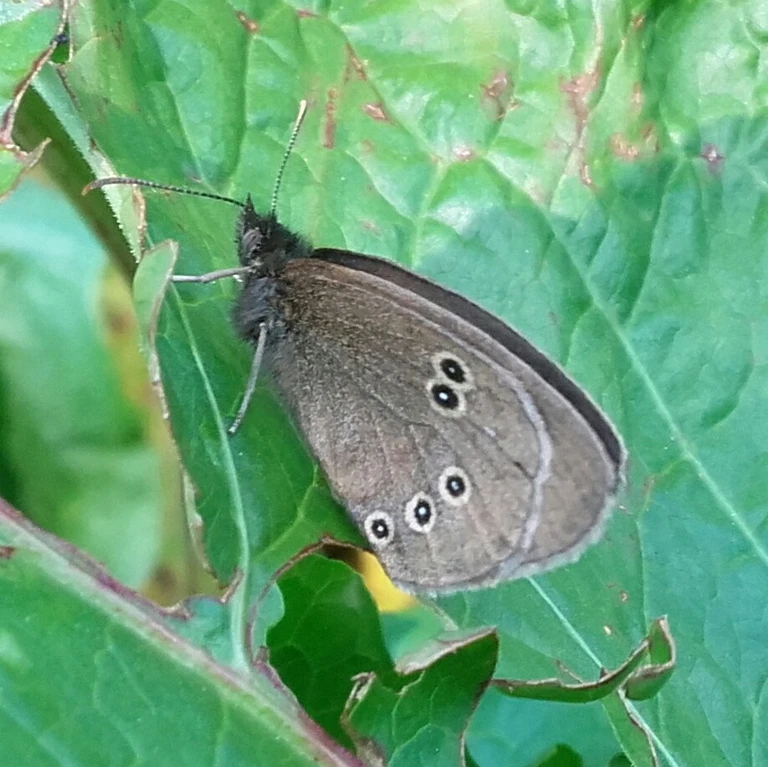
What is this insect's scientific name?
Aphantopus hyperantus
